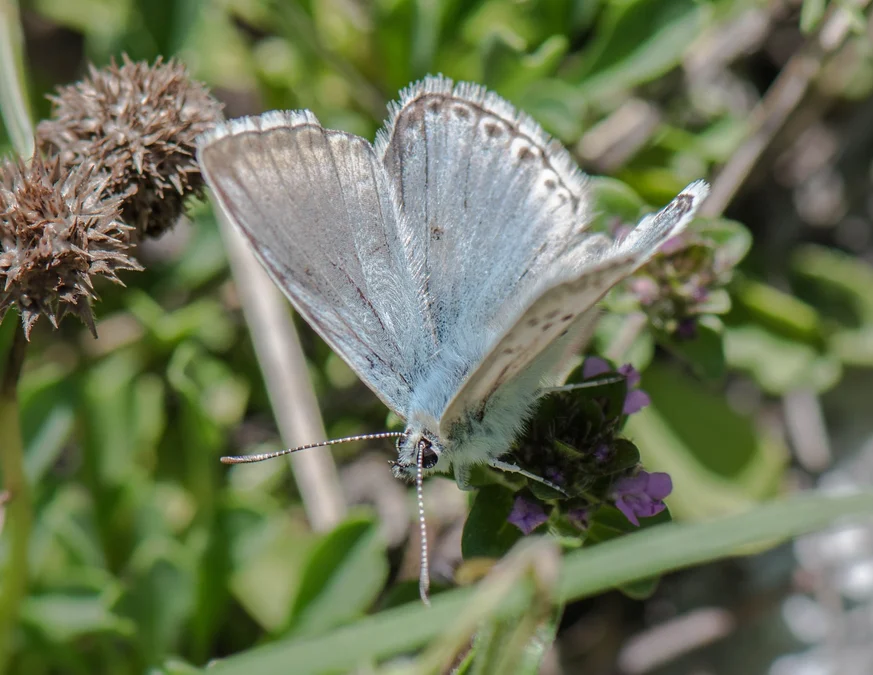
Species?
Lysandra coridon
